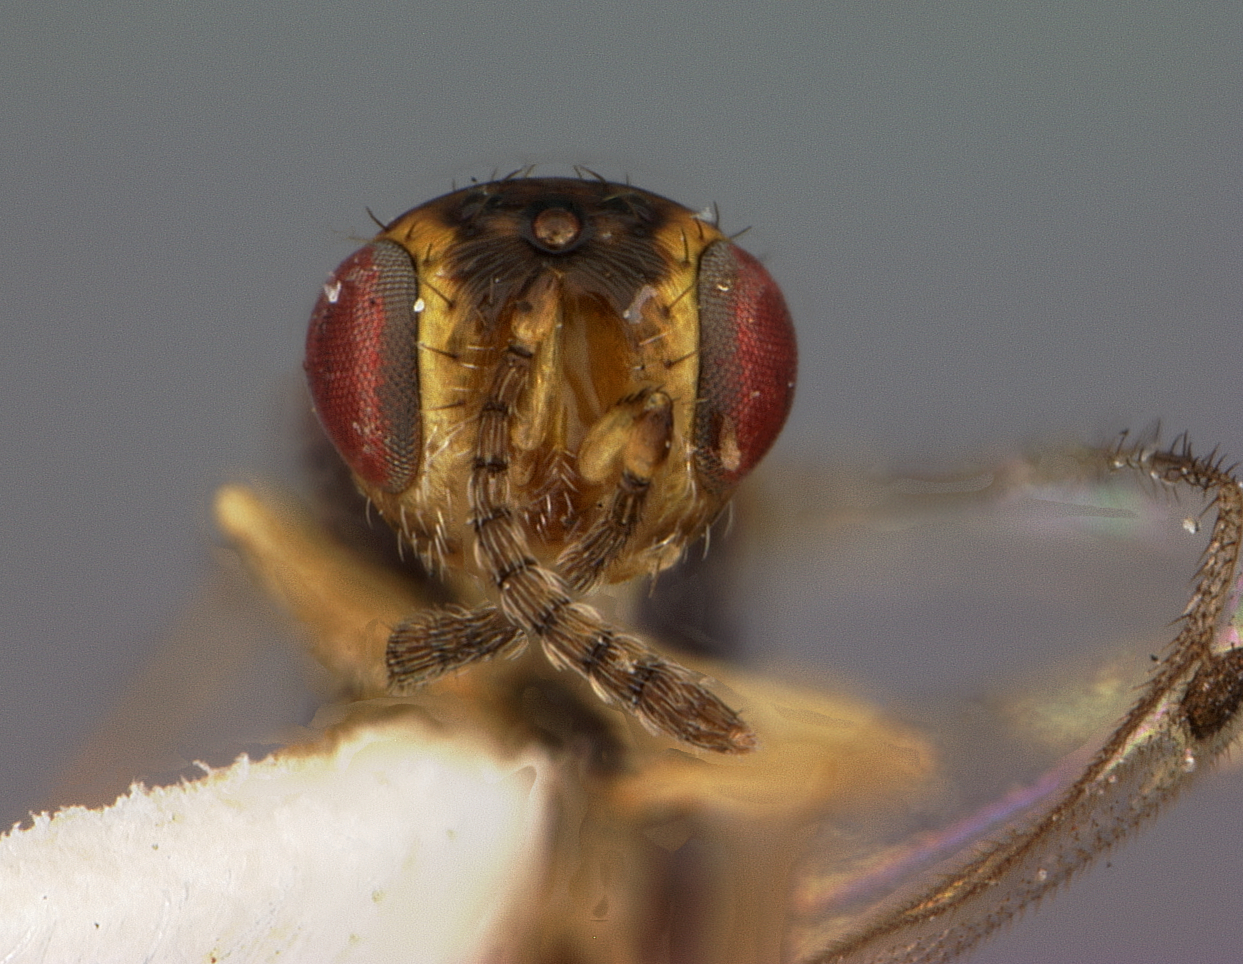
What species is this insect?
Megastigmus brachyscelidis
